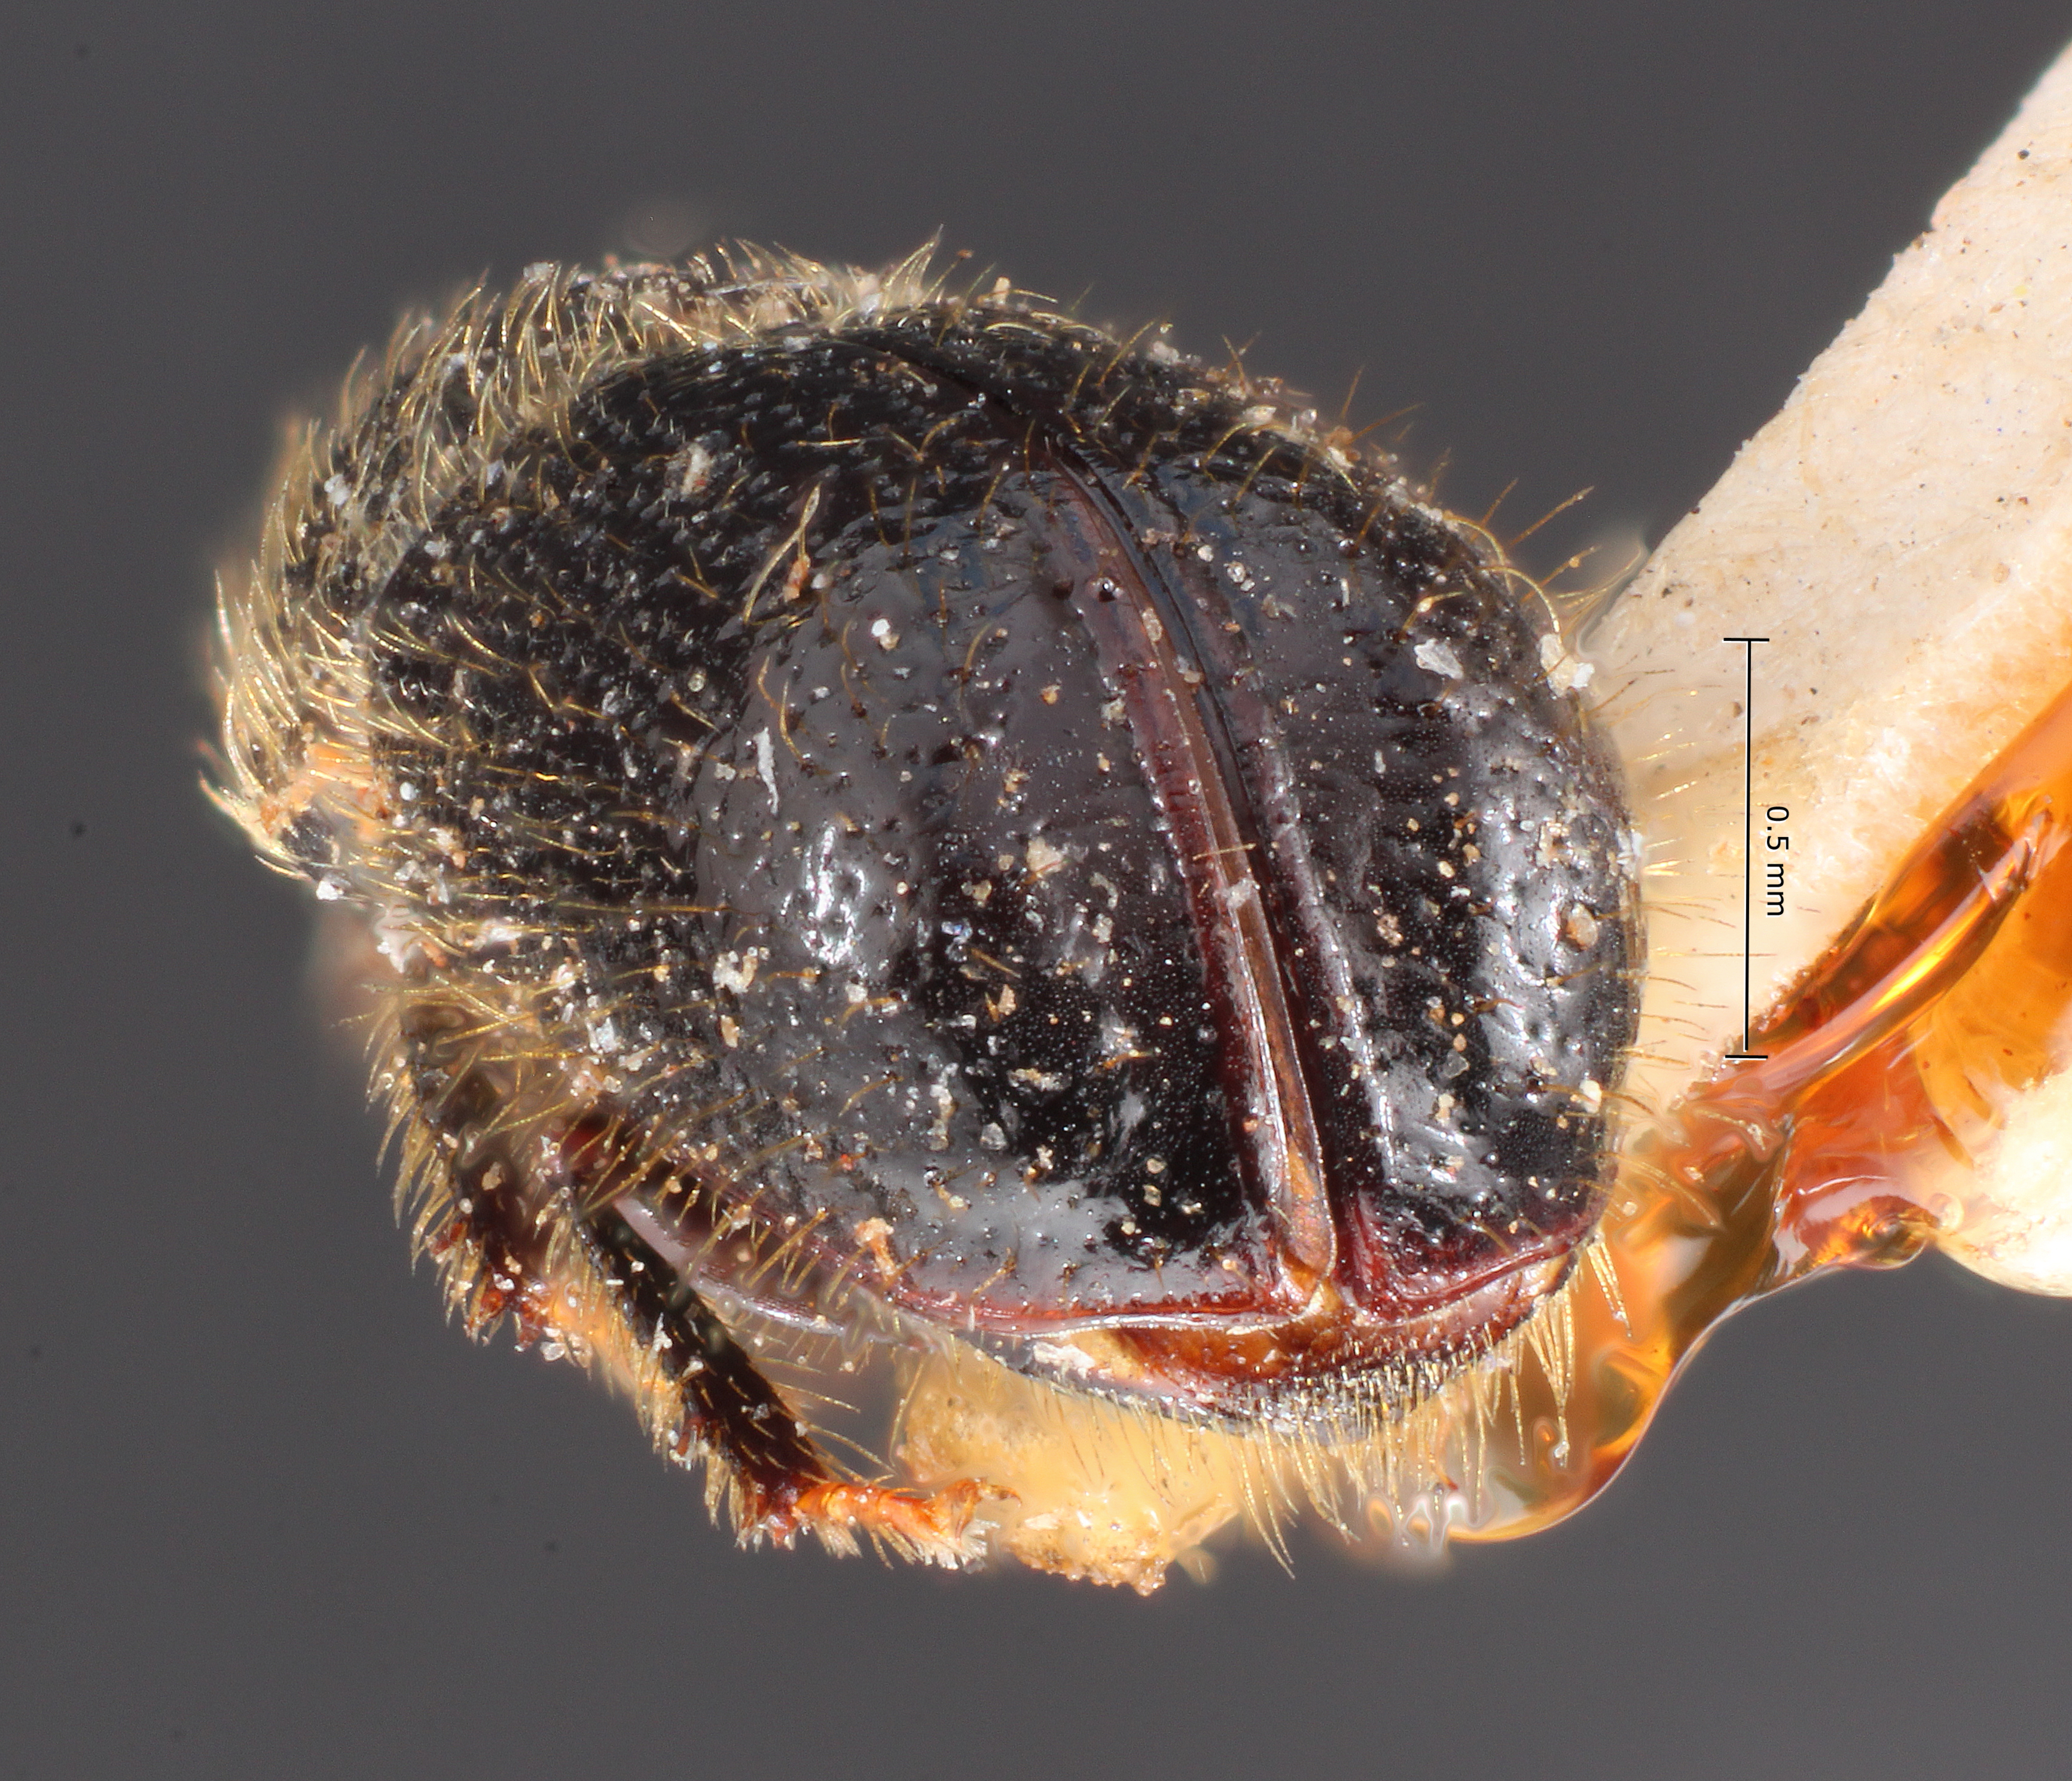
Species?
Conophthorus contortae
